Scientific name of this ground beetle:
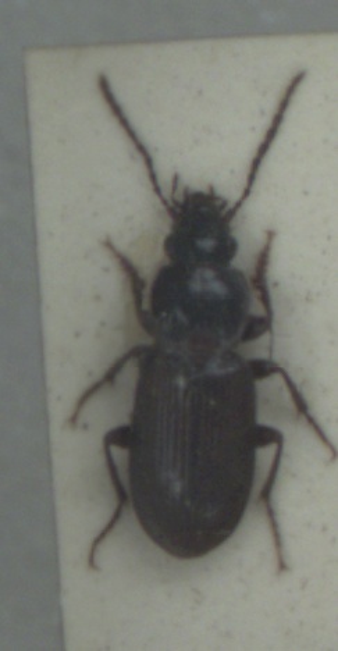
Pterostichus minor
